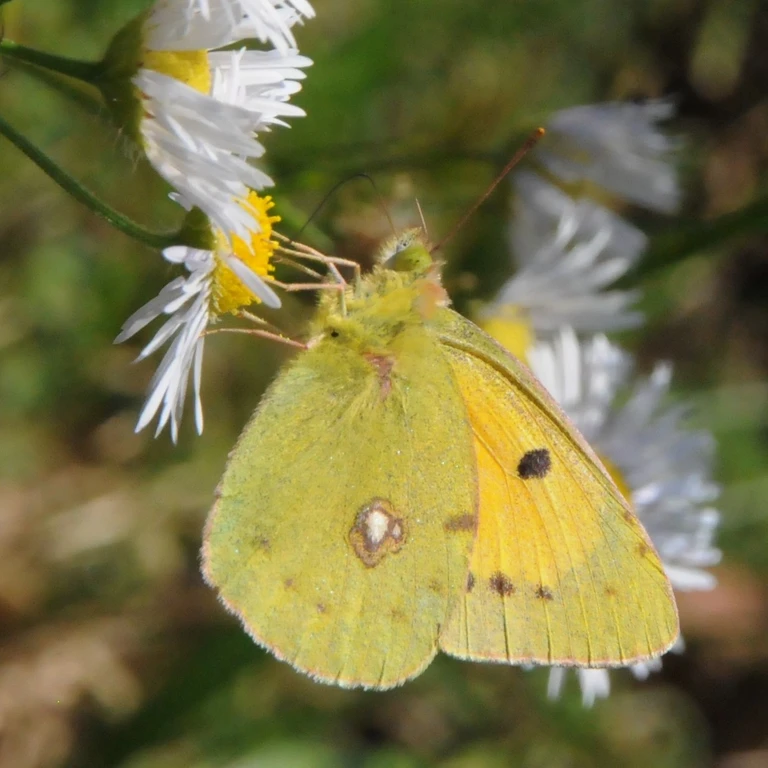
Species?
Colias croceus
